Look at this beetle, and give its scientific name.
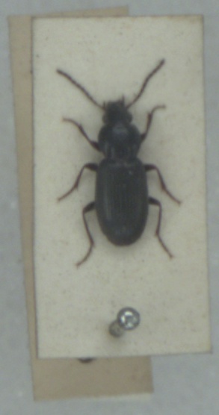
Pterostichus diligens
